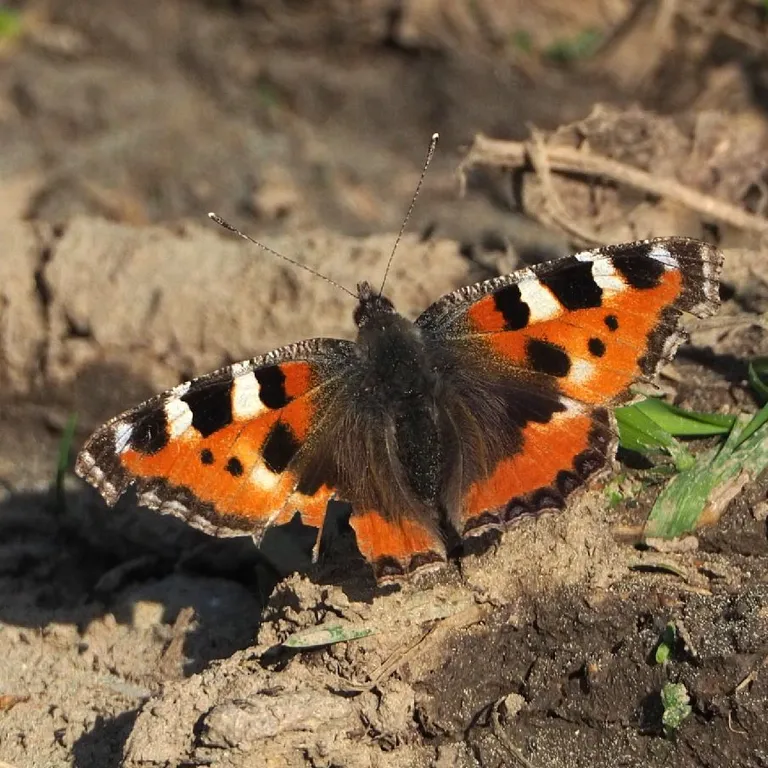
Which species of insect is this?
Aglais urticae
